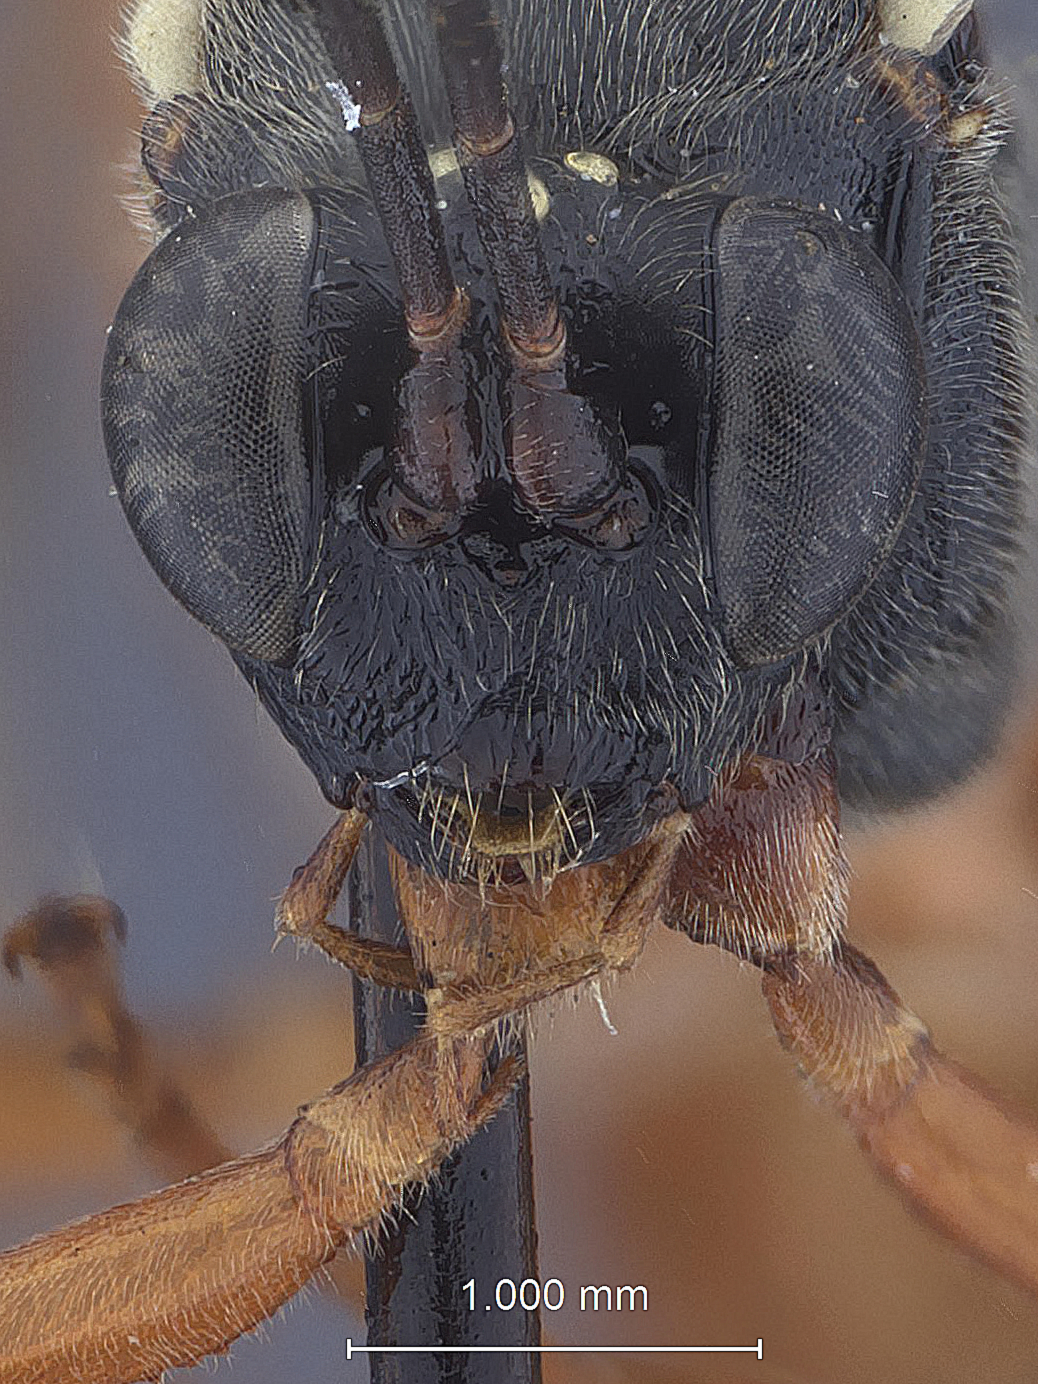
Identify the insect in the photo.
Agrothereutes grandis
